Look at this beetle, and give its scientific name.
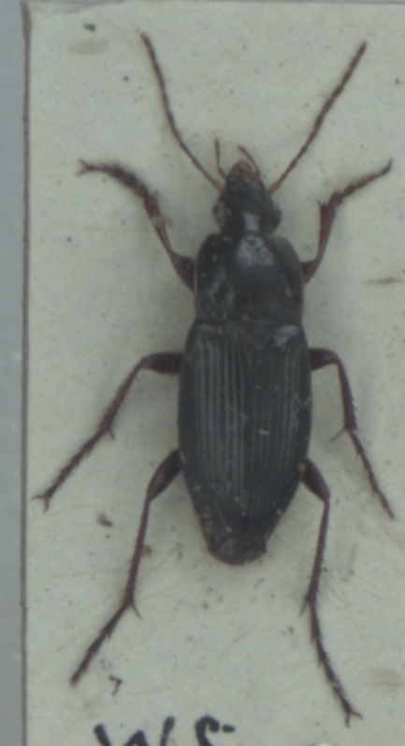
Calathus fuscipes
